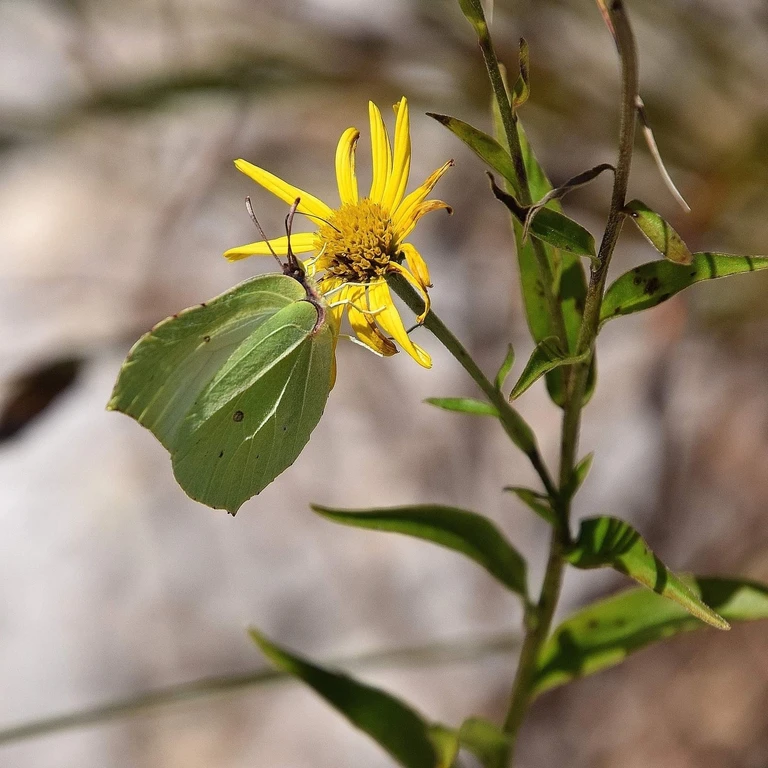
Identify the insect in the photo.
Gonepteryx rhamni
